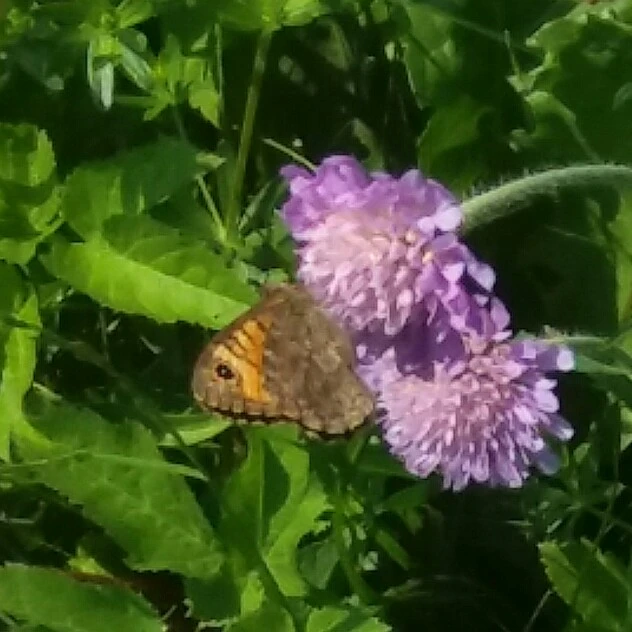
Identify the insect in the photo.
Lasiommata megera (also Pararge megera)
